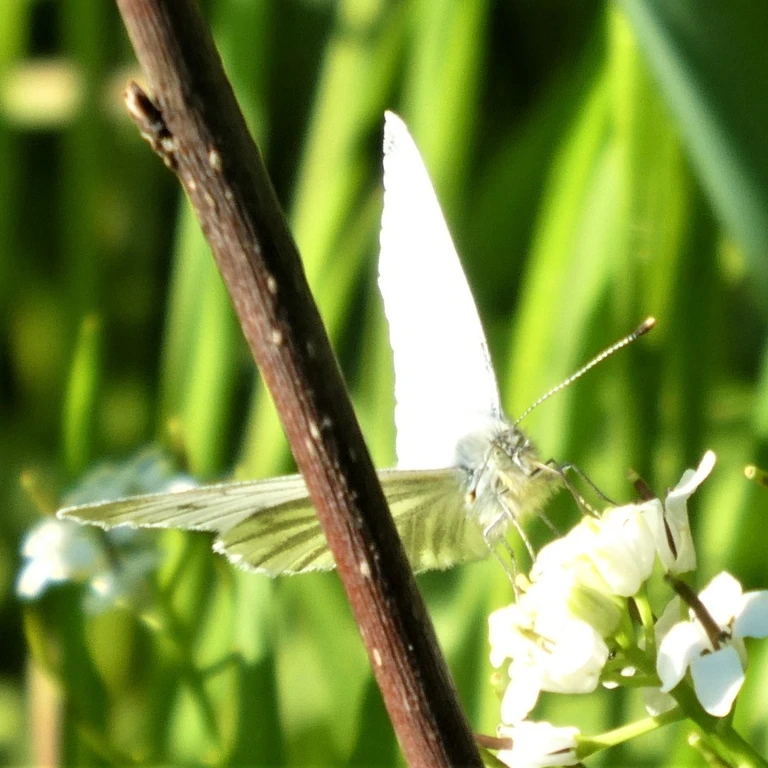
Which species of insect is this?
Pieris napi
